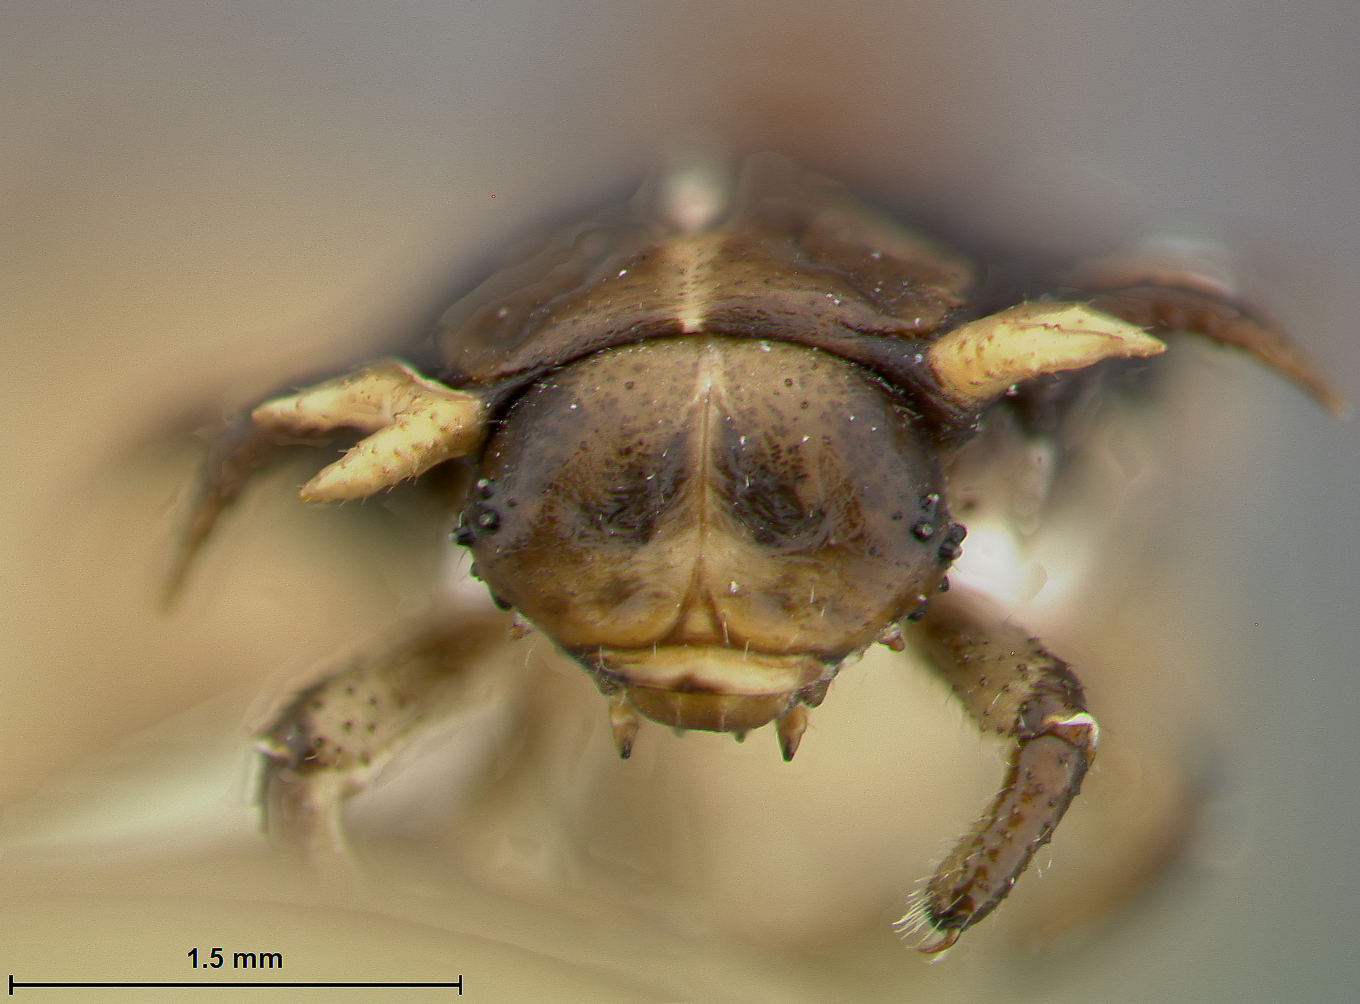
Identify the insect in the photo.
Eurypepla calochroma
